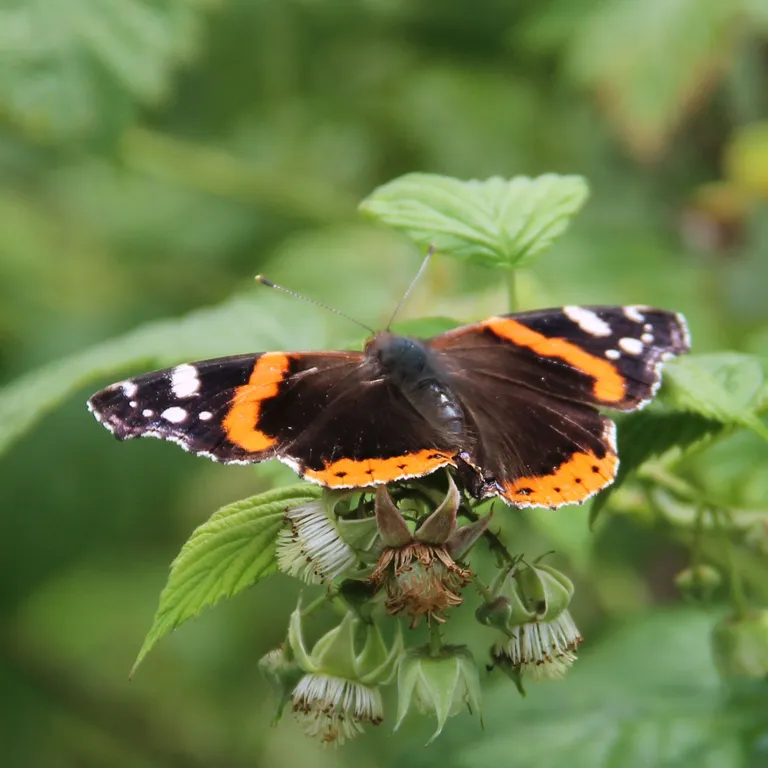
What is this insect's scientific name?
Vanessa atalanta
